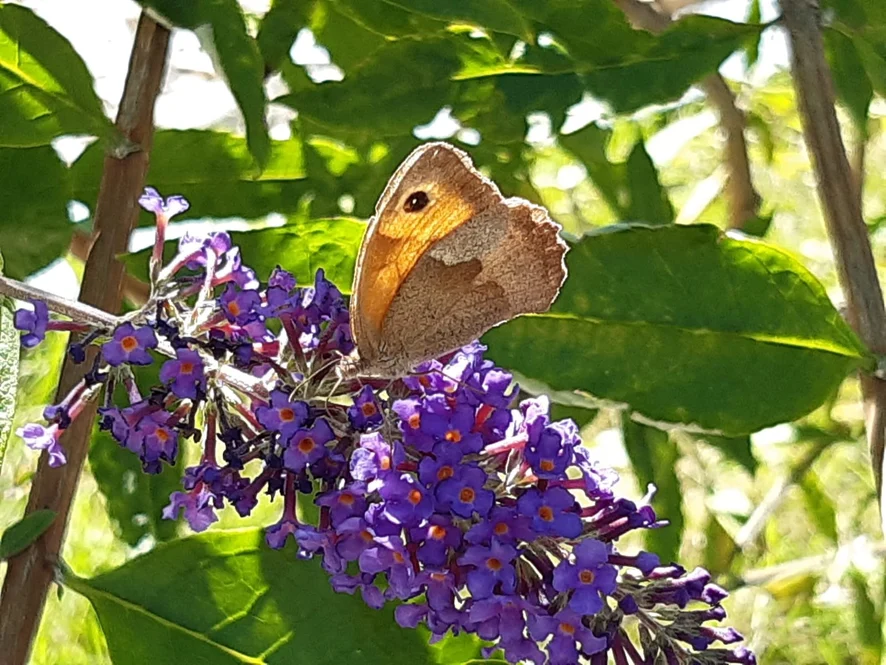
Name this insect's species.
Maniola jurtina
